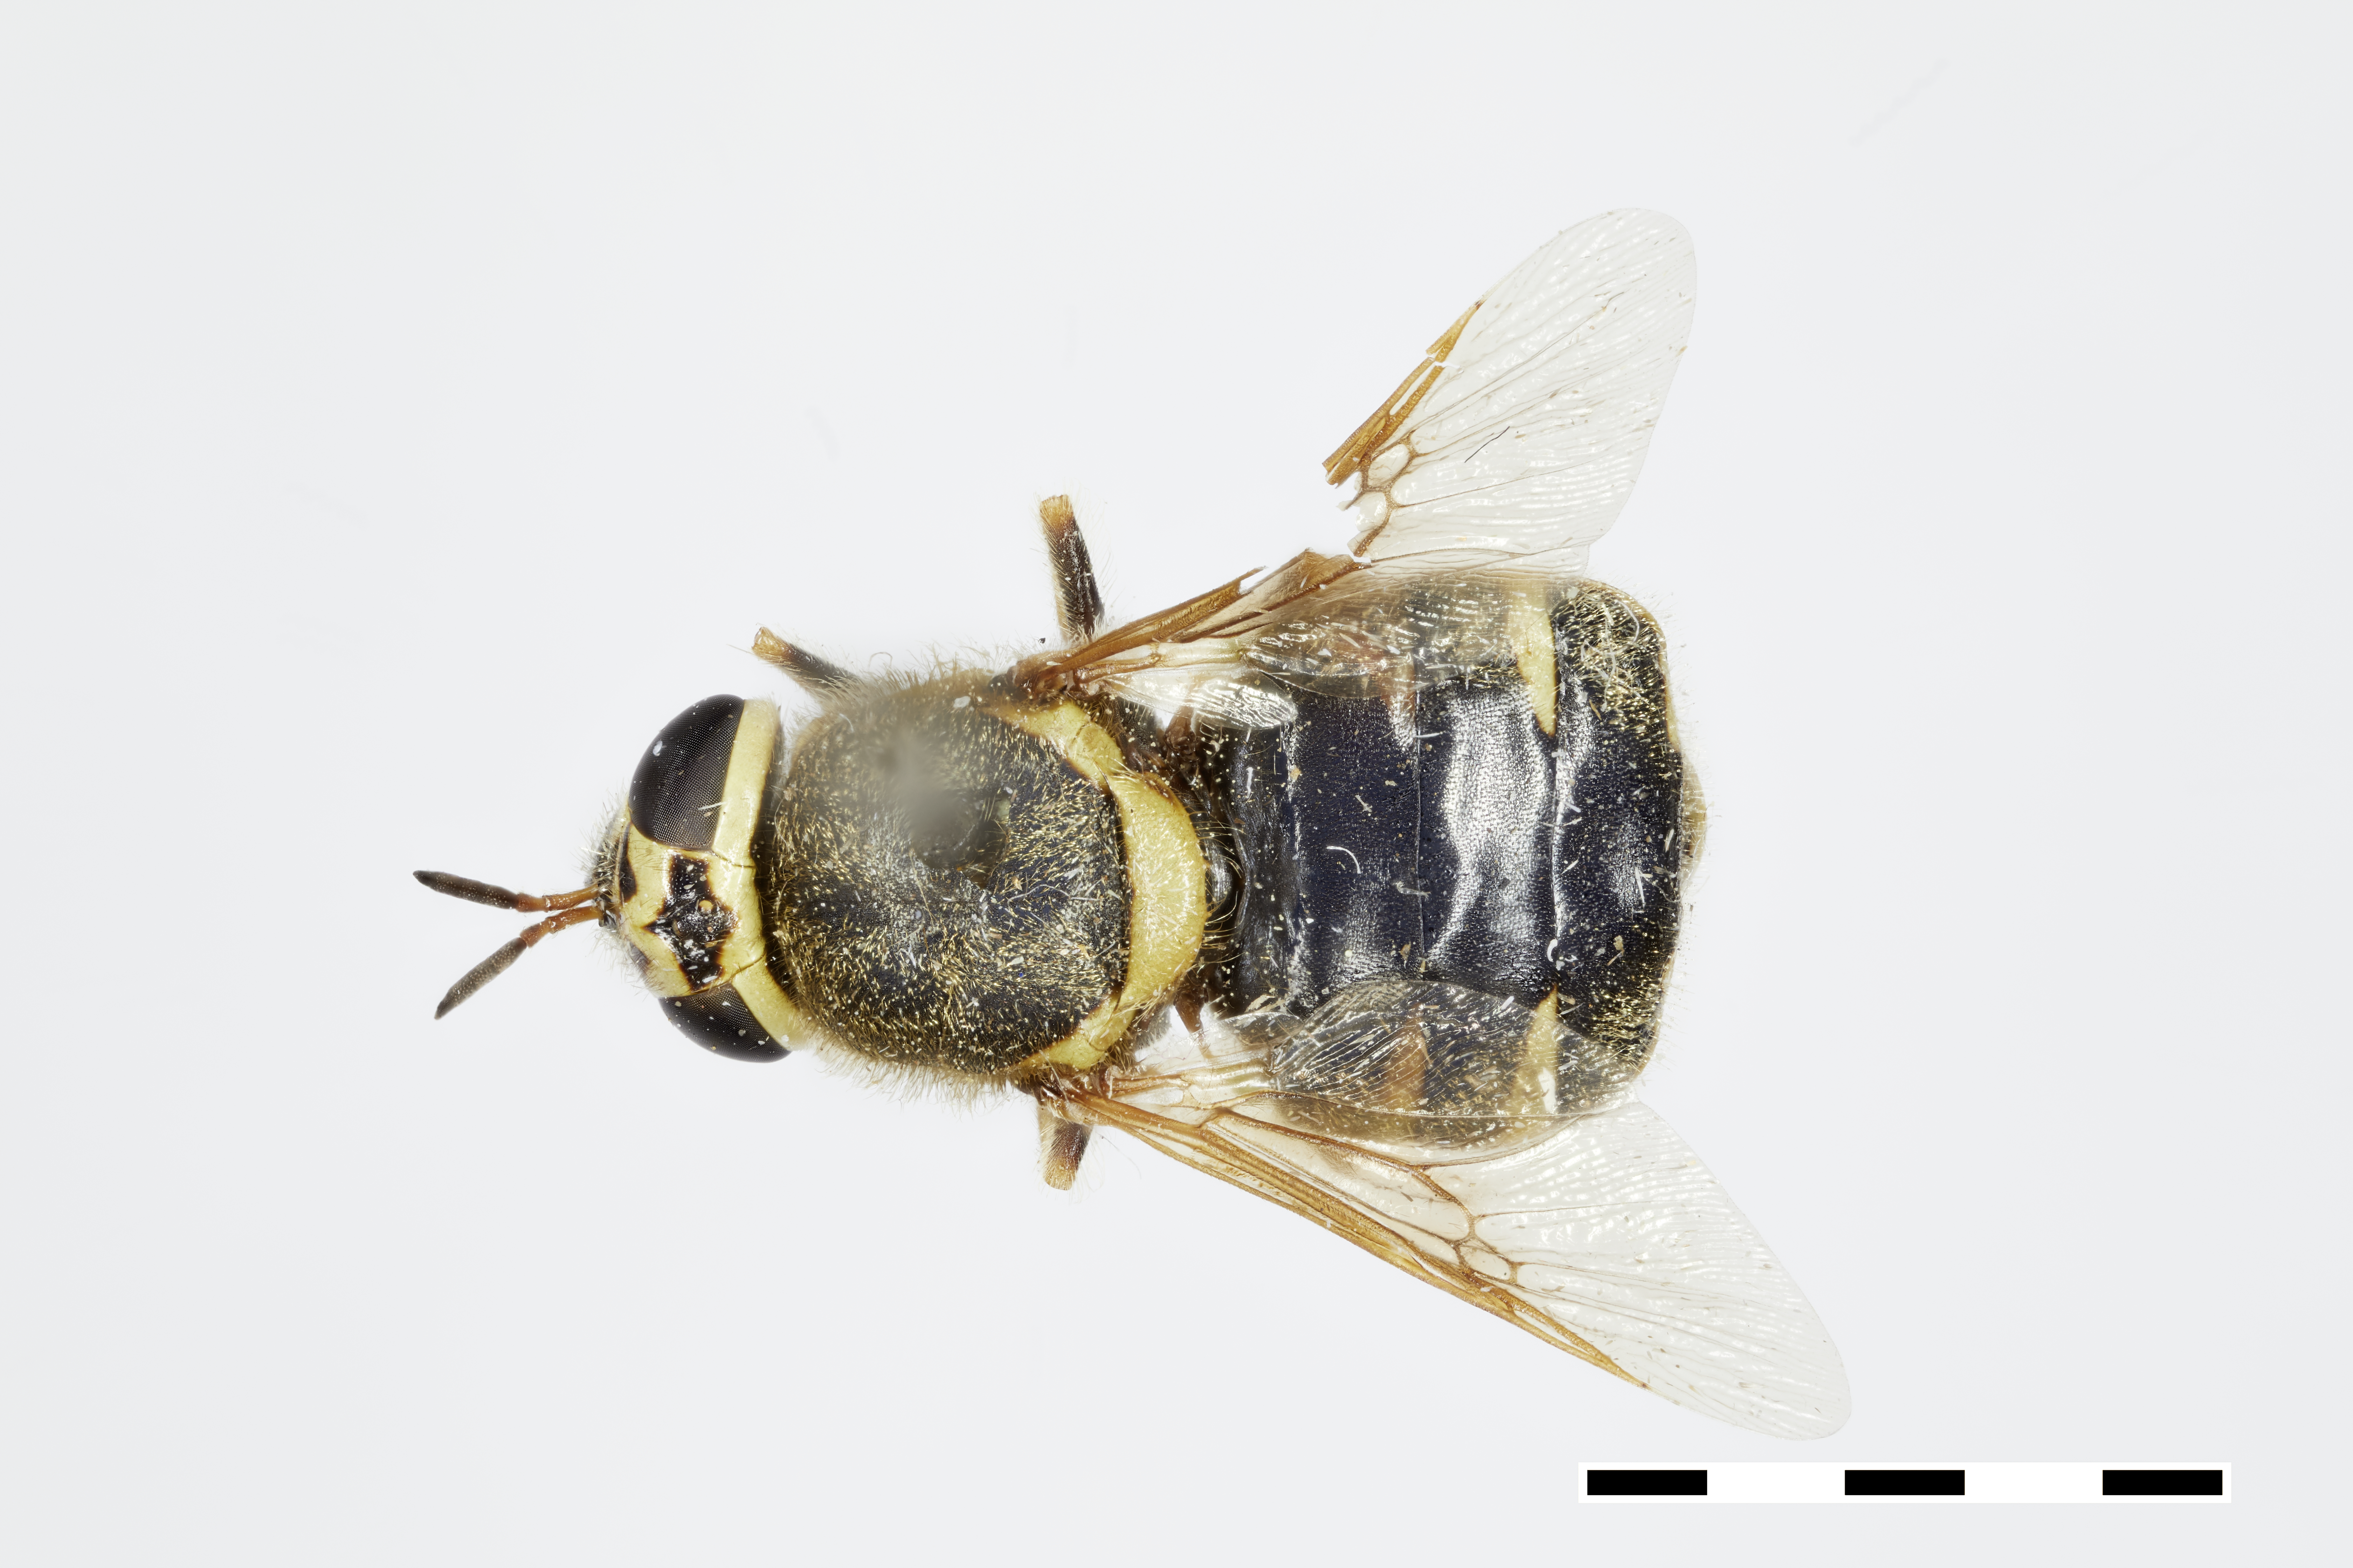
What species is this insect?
Labostigmina defecta
